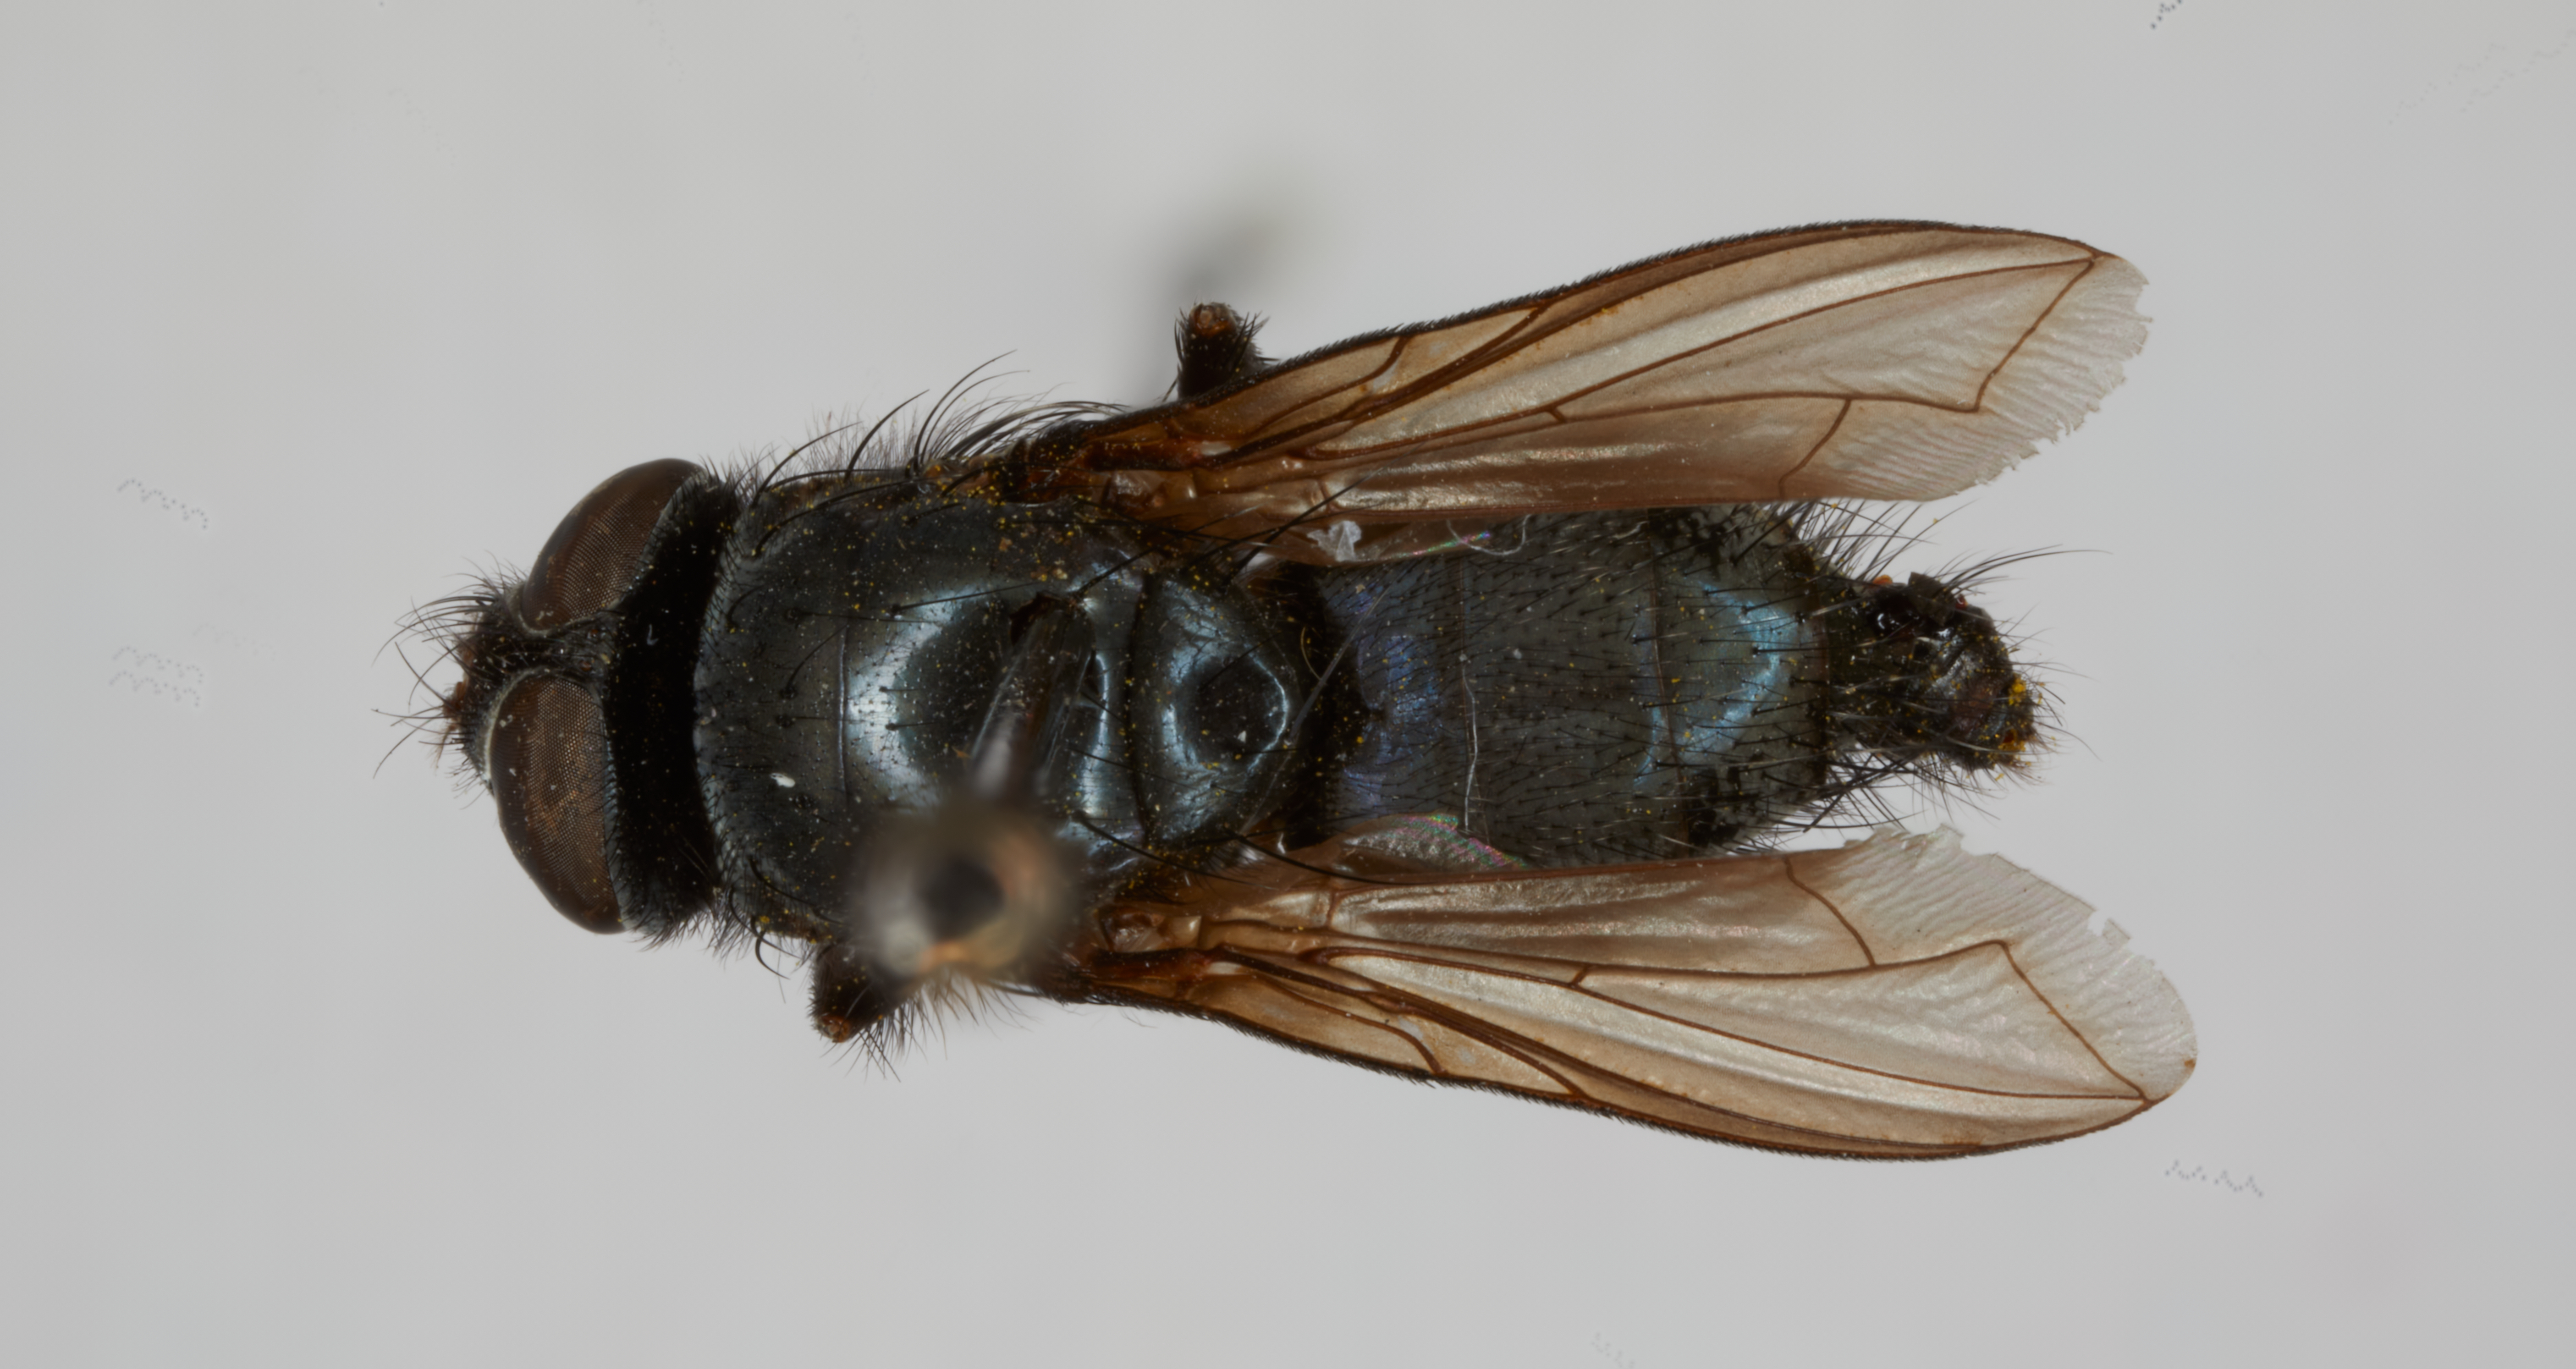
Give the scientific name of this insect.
Melanodexia californica
